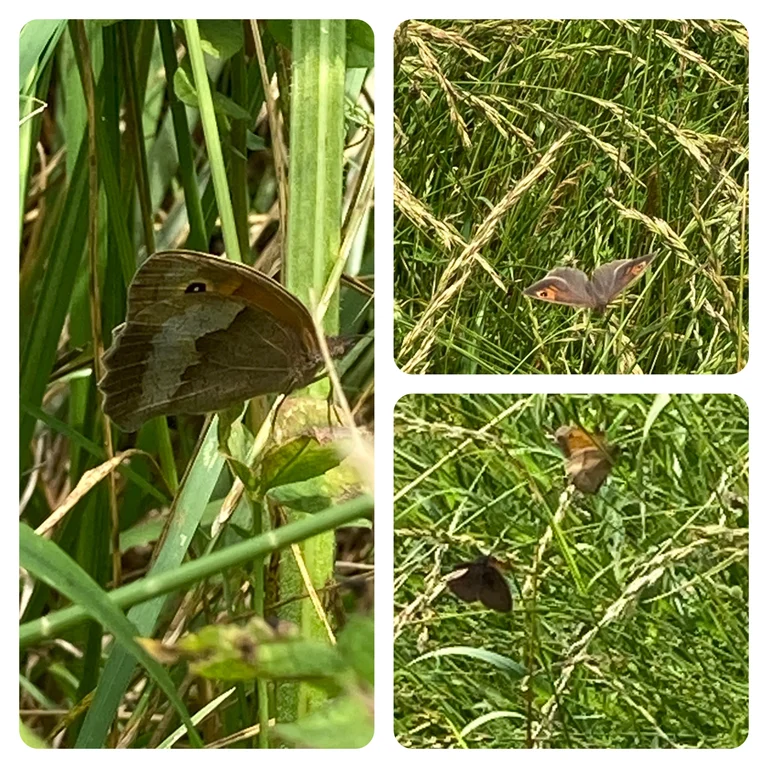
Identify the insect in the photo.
Maniola jurtina
